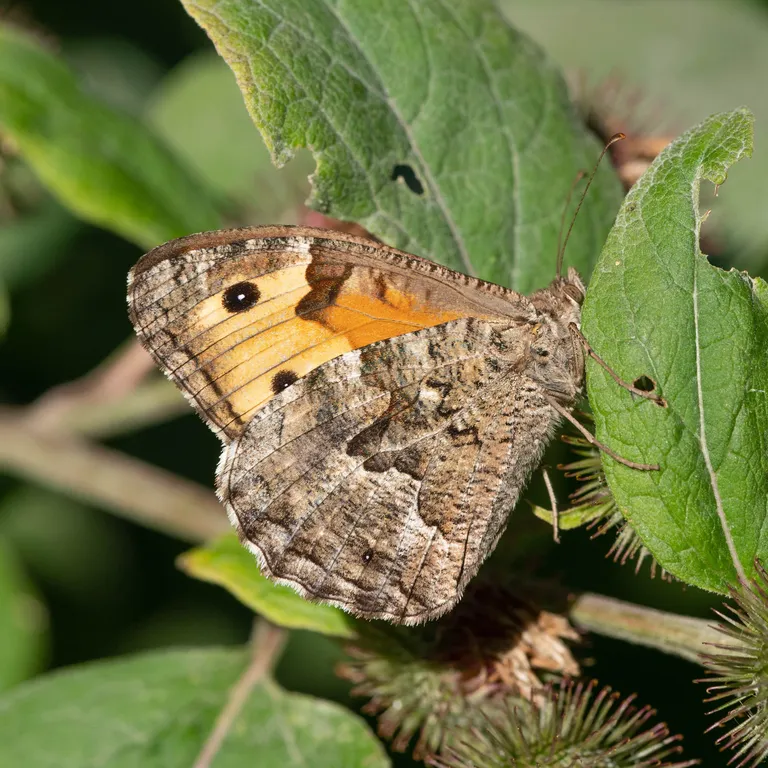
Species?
Hipparchia semele
